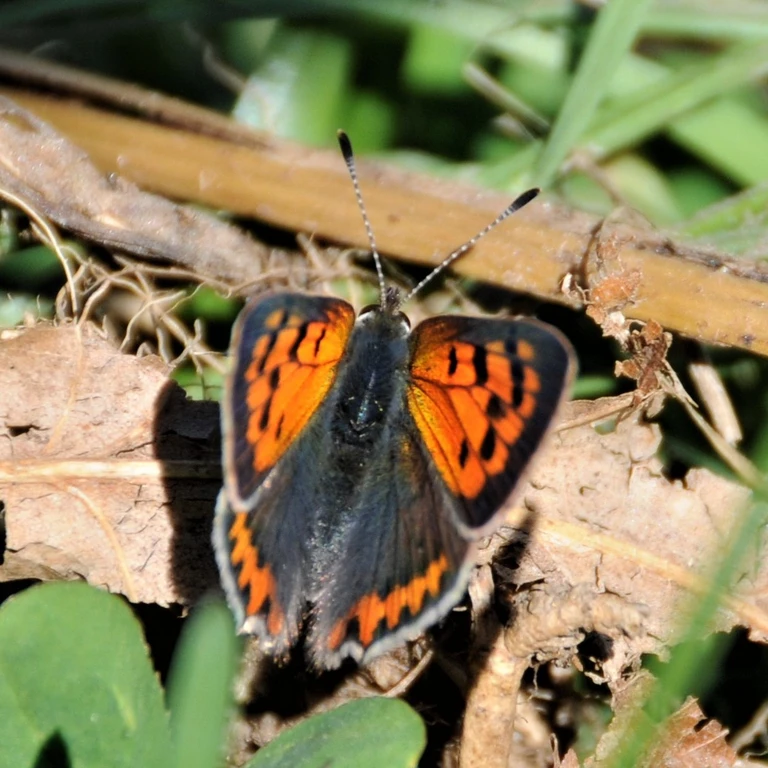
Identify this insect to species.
Lycaena phlaeas
